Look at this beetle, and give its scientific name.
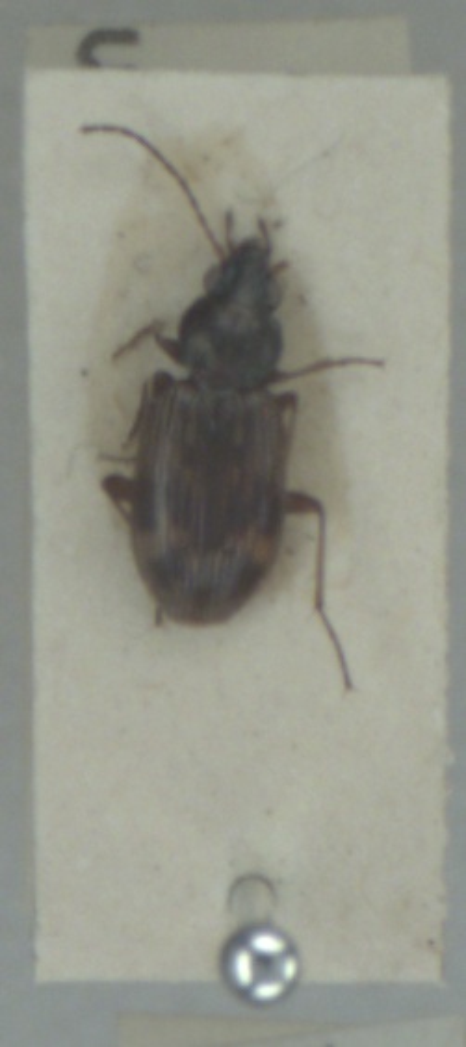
Bembidion dentellum
